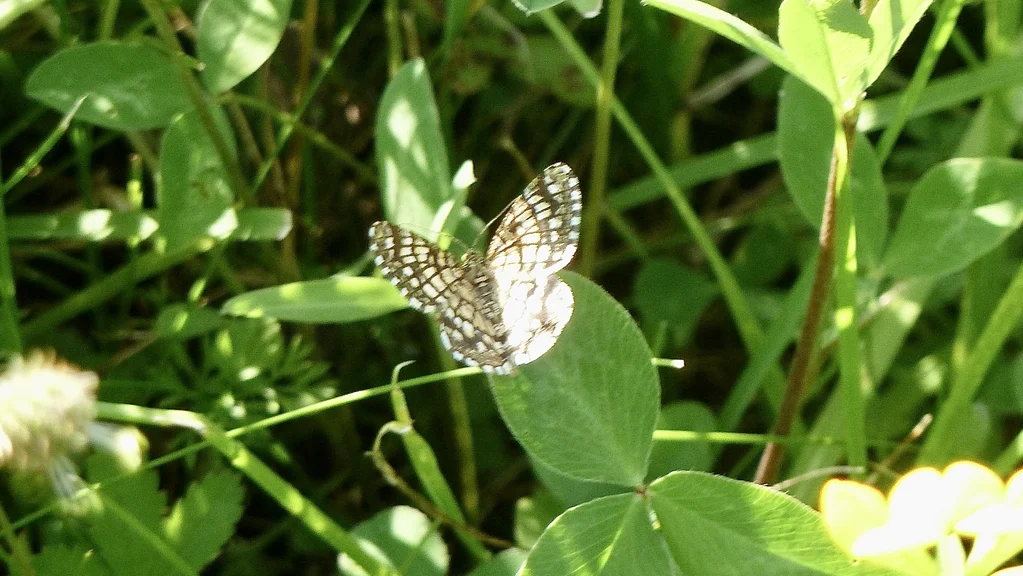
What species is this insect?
Chiasmia clathrata
